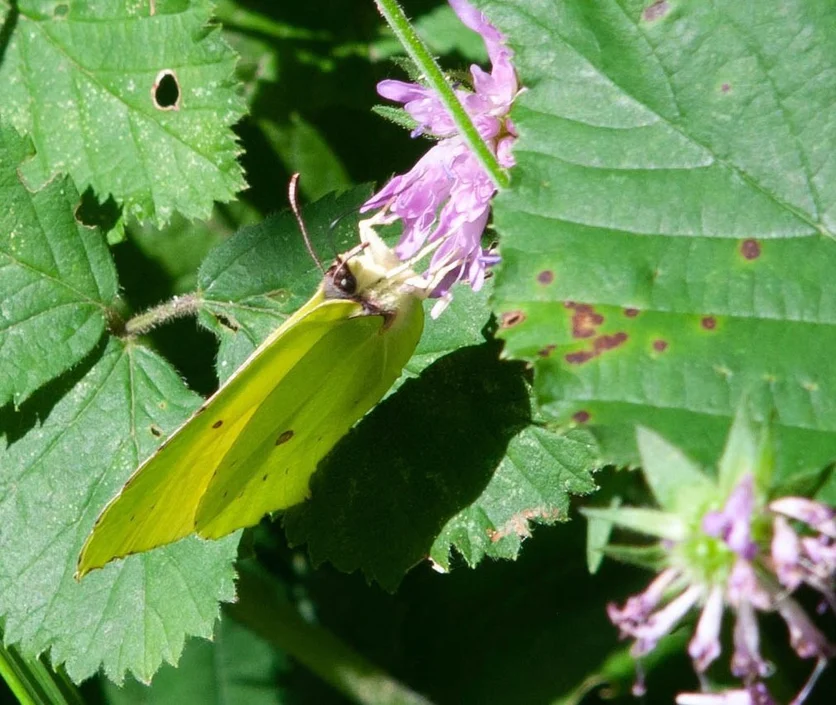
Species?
Gonepteryx rhamni
